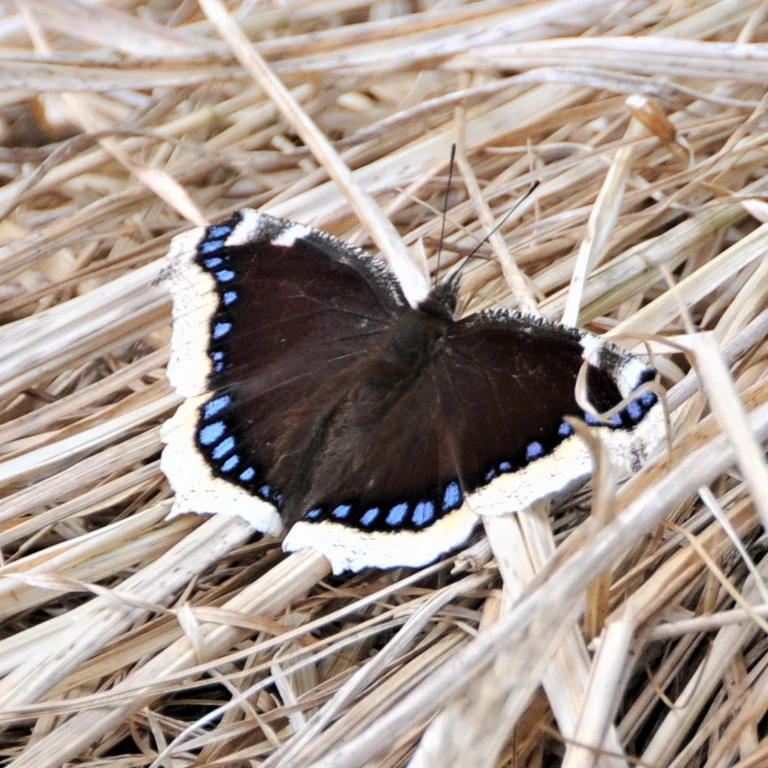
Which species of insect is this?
Nymphalis antiopa
